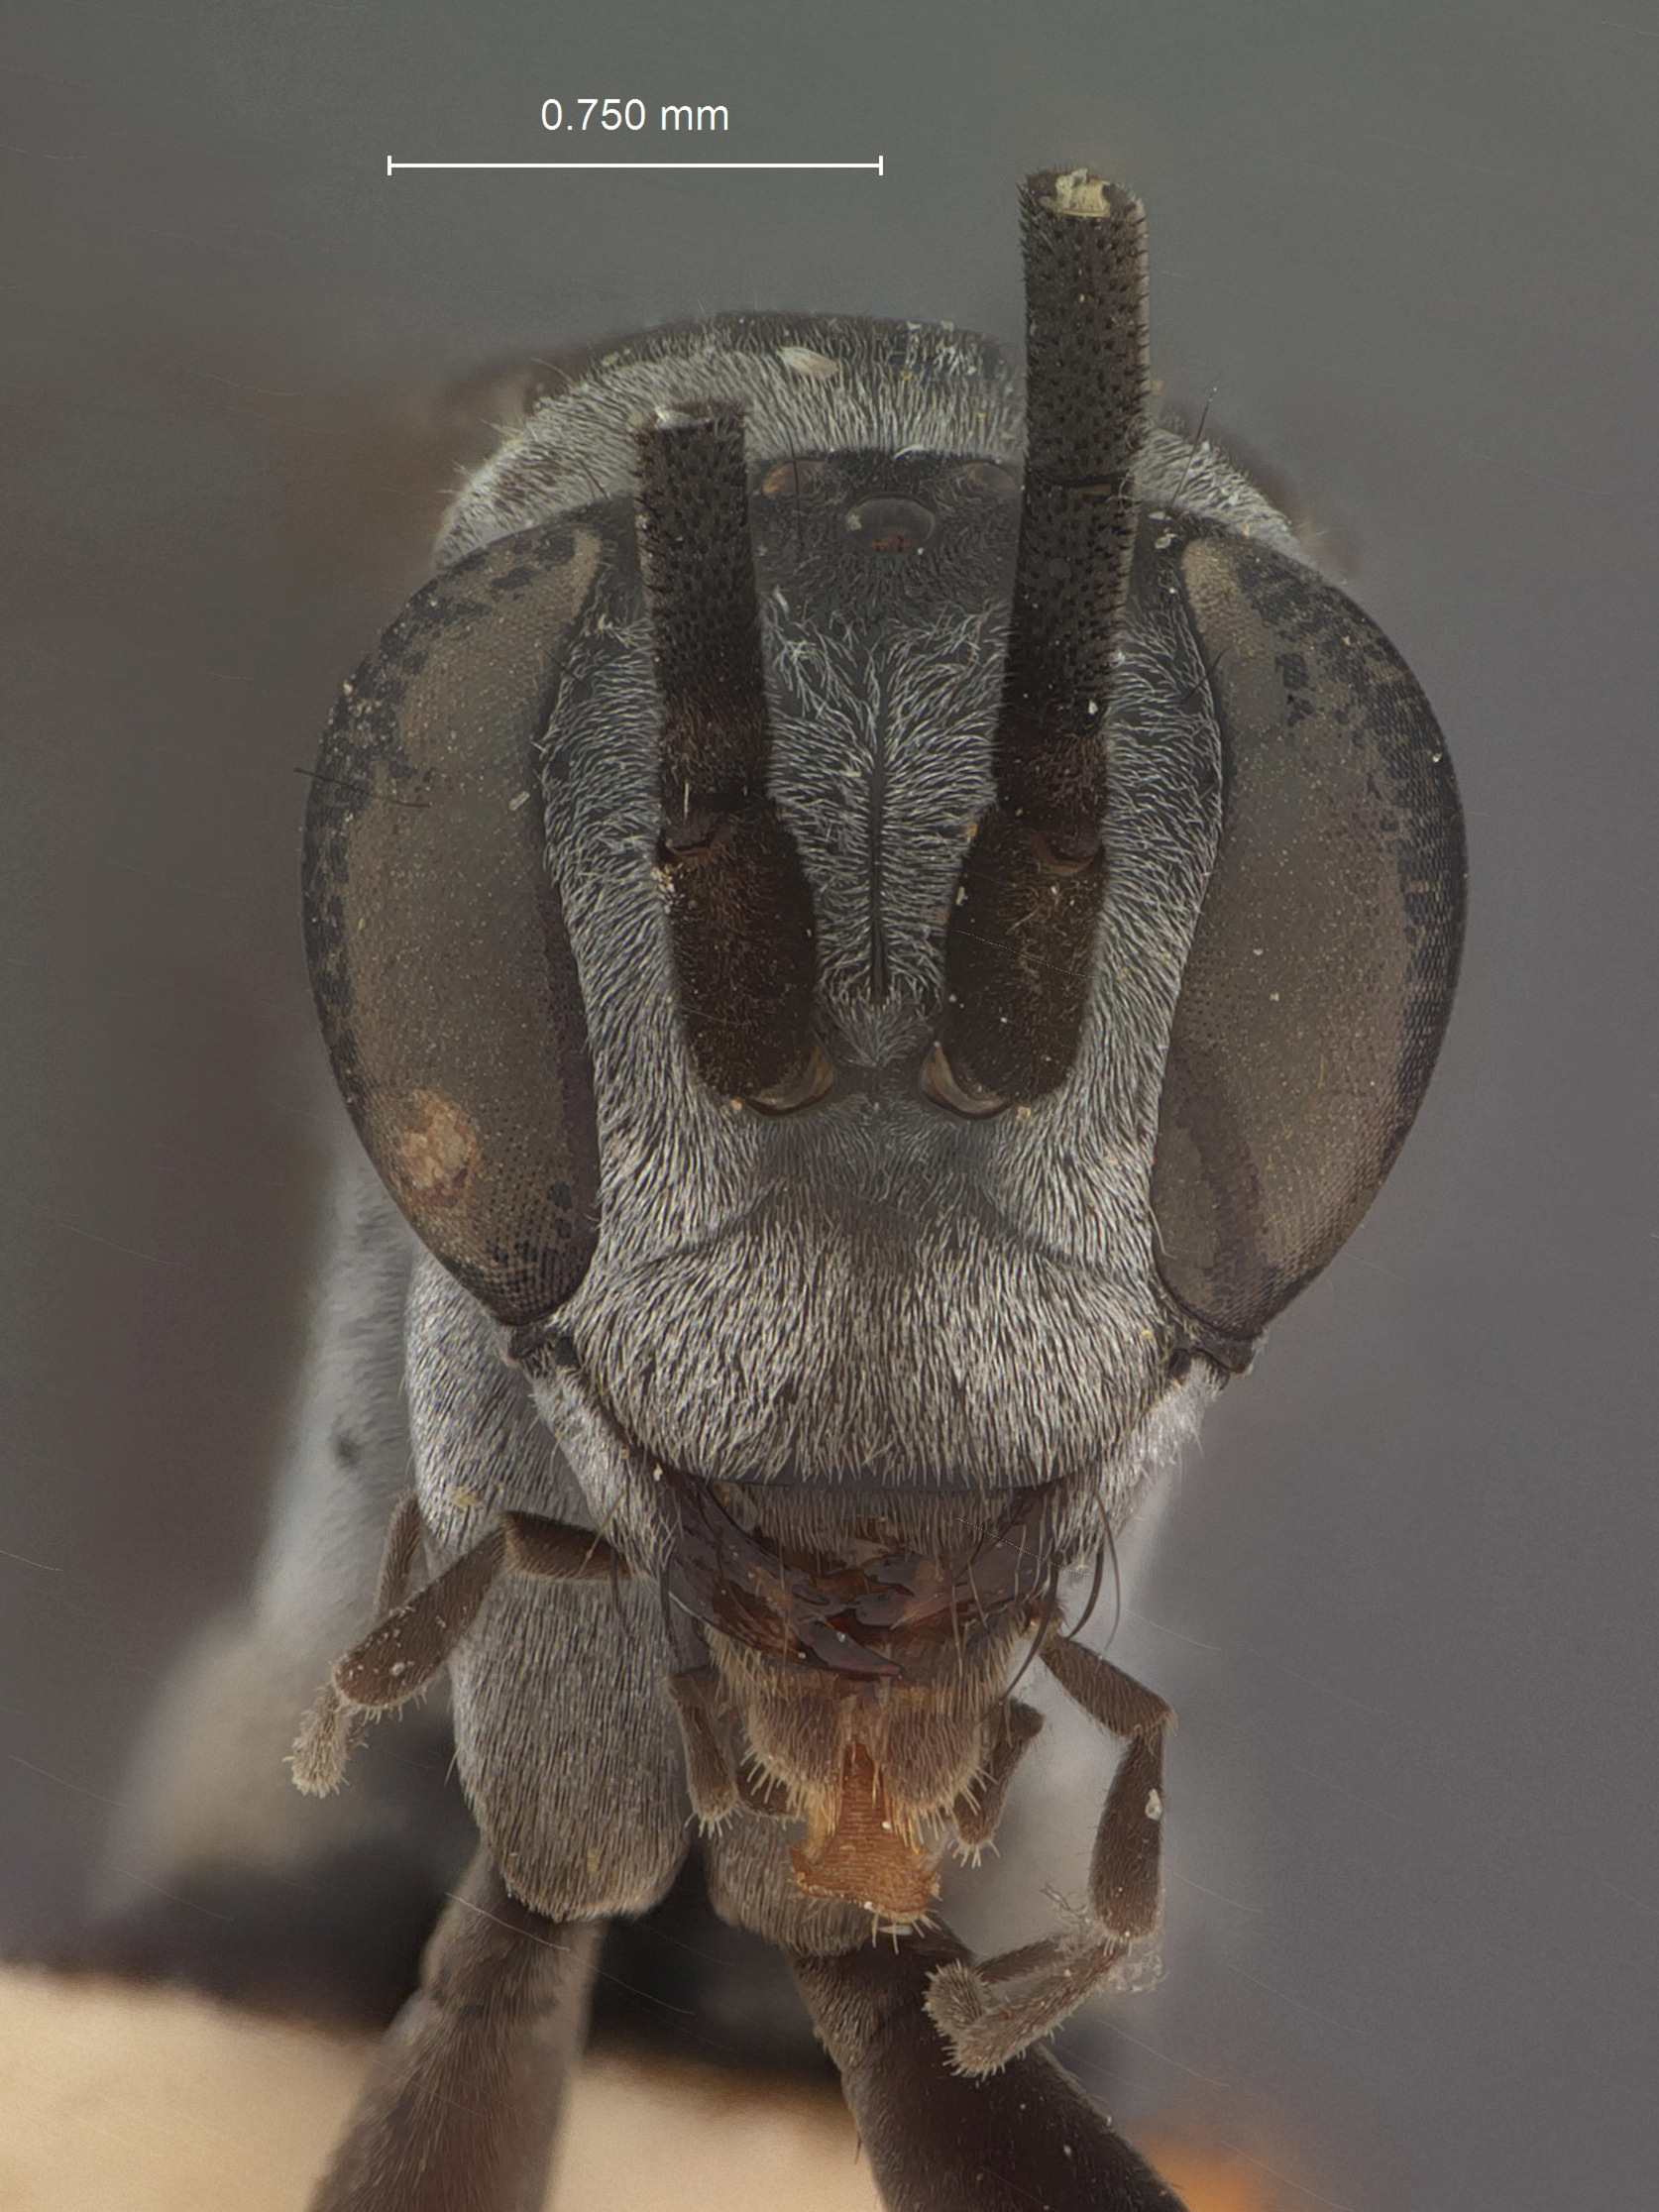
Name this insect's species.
Anoplius valdezi
